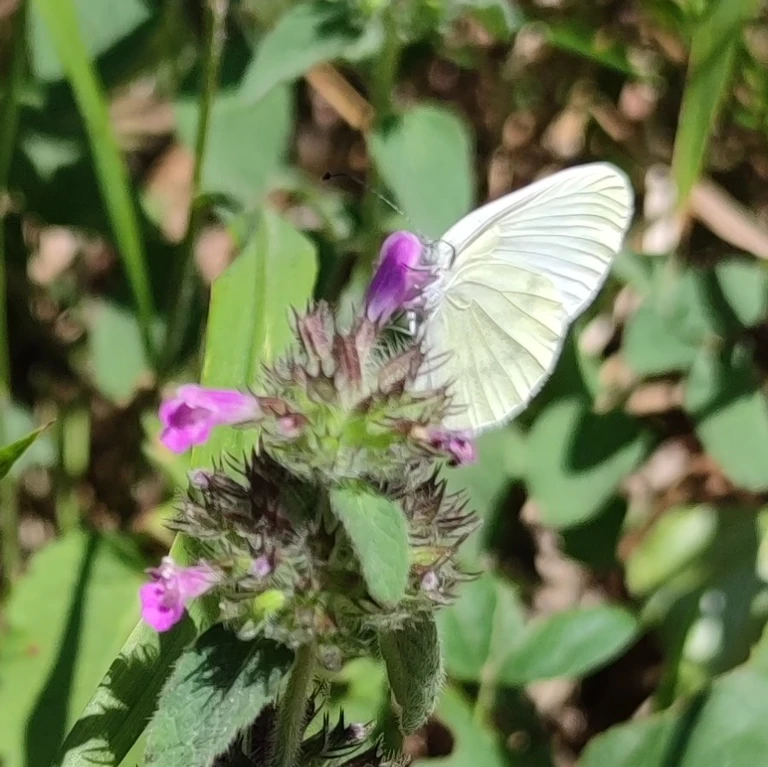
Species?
Leptidea sinapis/juvernica
